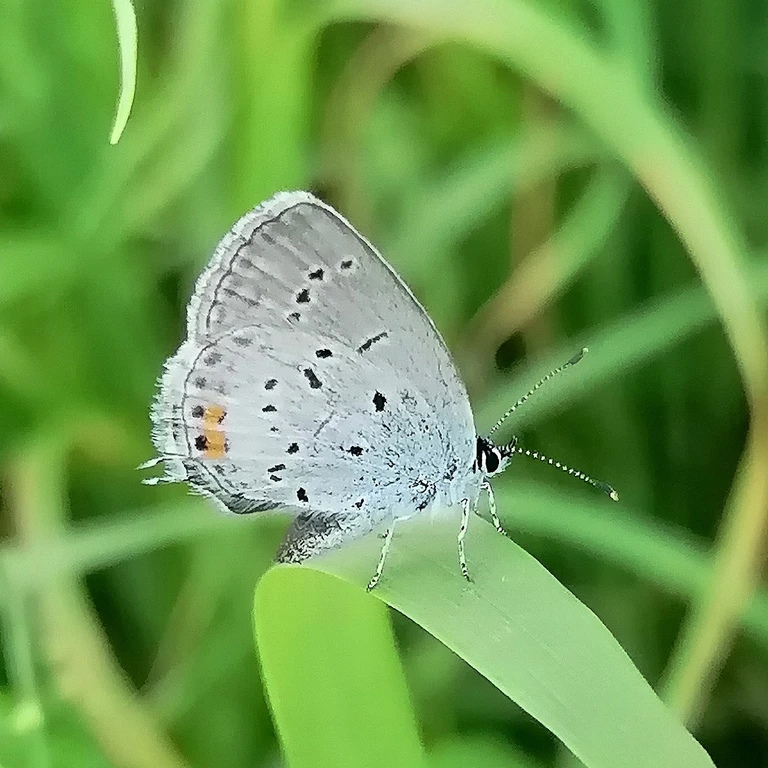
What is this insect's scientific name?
Cupido argiades (also Elkalyce argiades)
